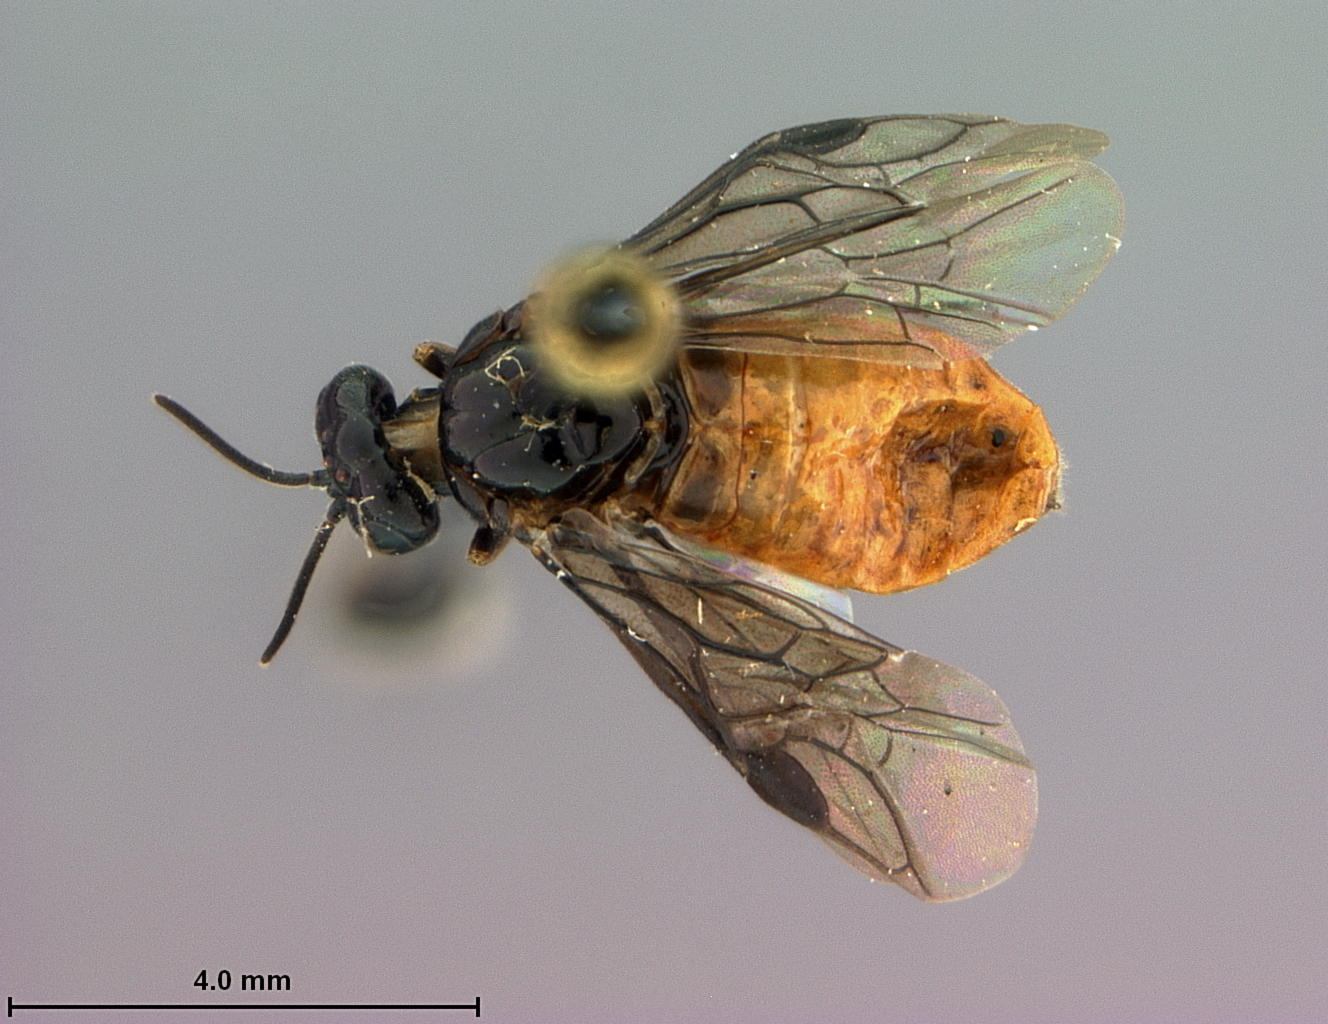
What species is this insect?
Ptenus torridus
